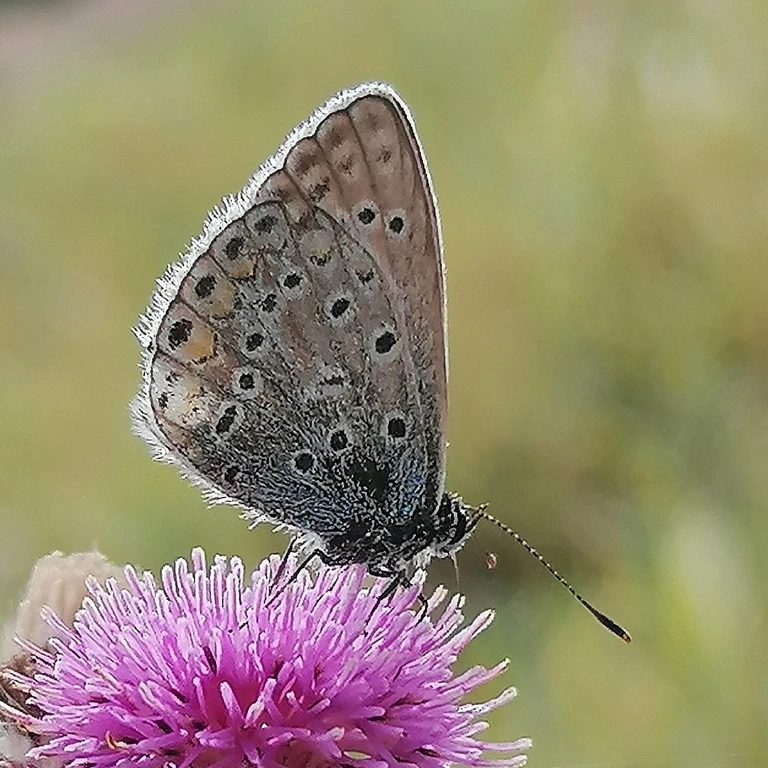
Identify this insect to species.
Polyommatus icarus
